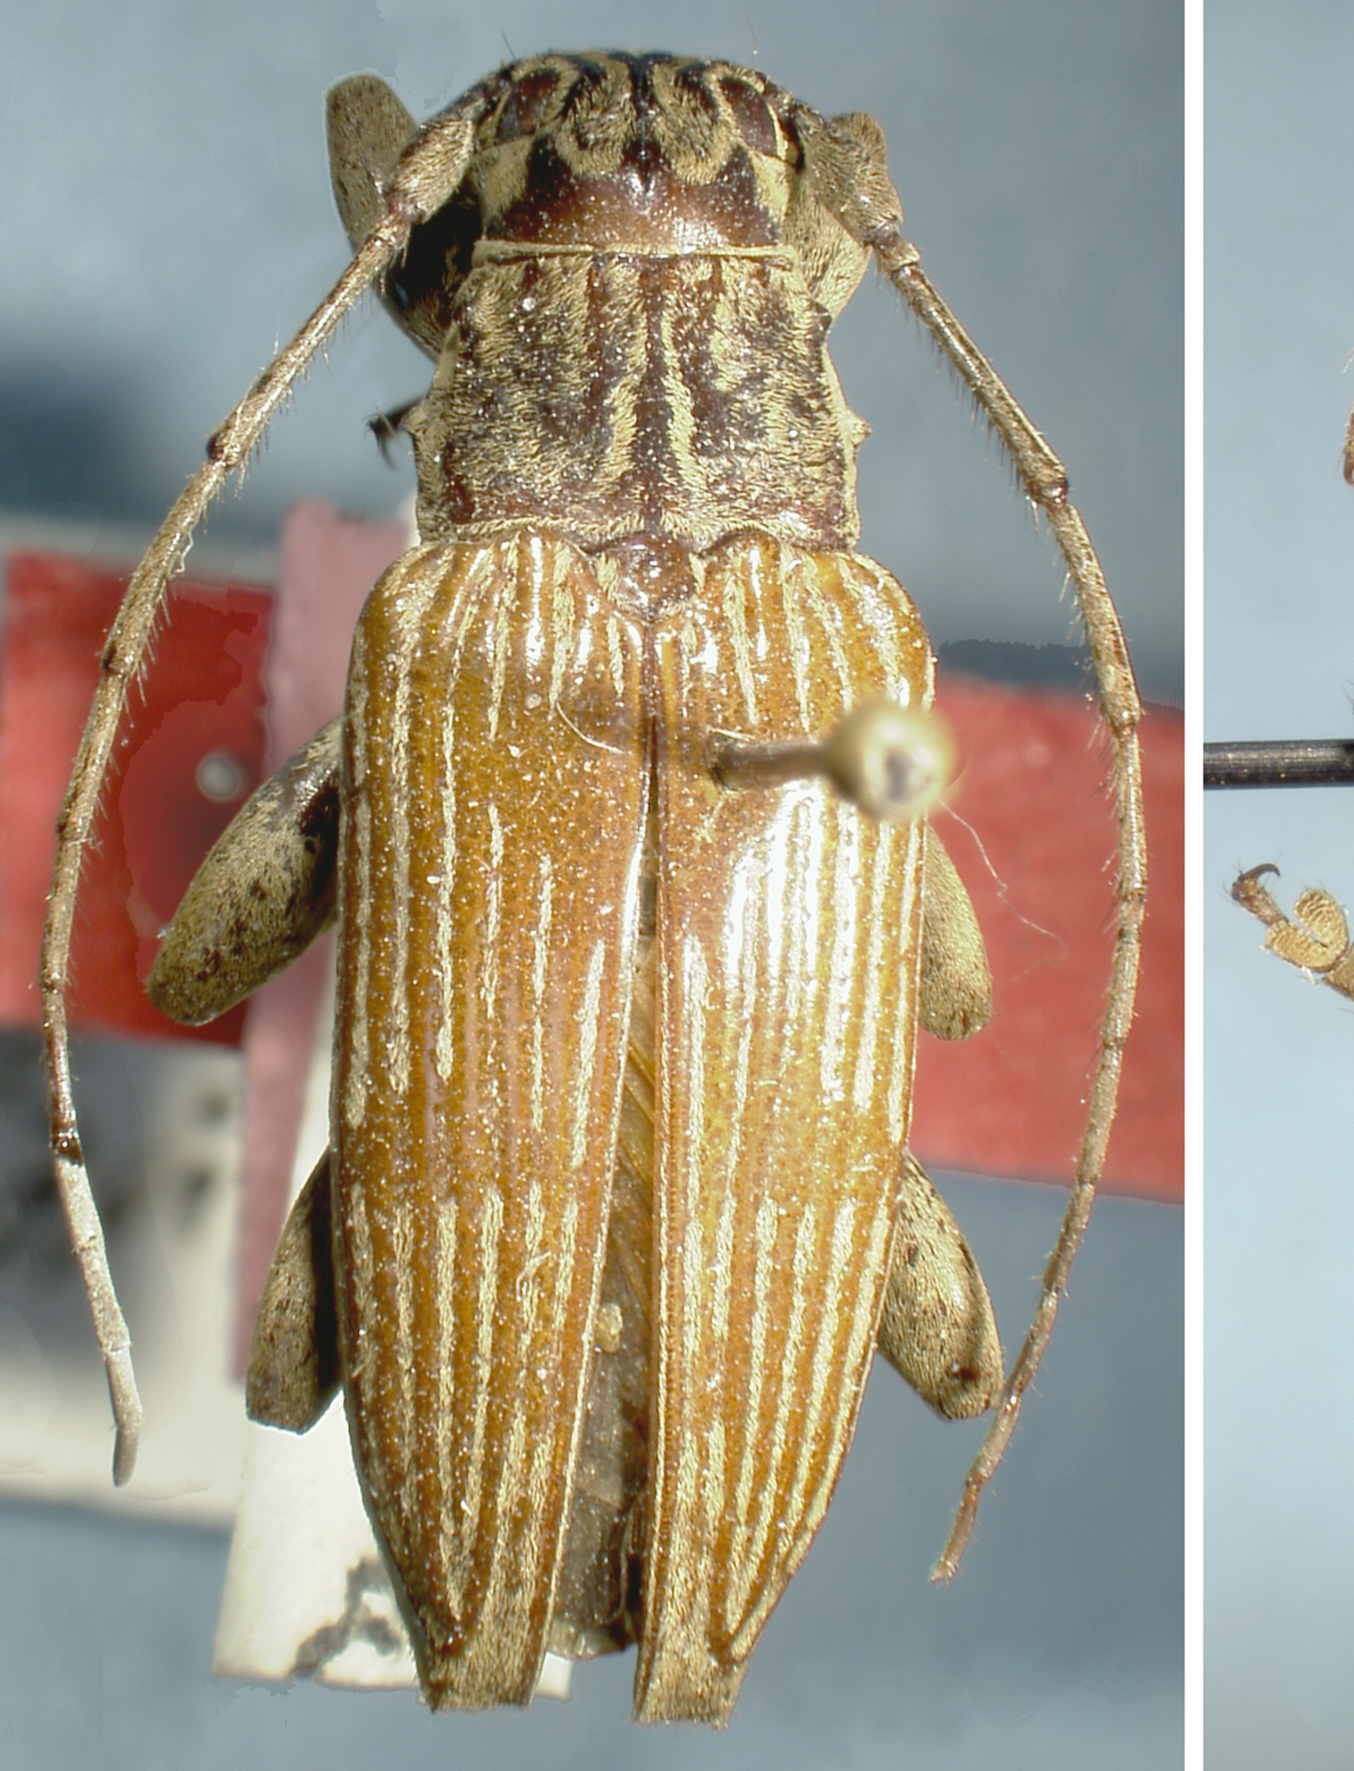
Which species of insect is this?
Tmesisternus costipennis
